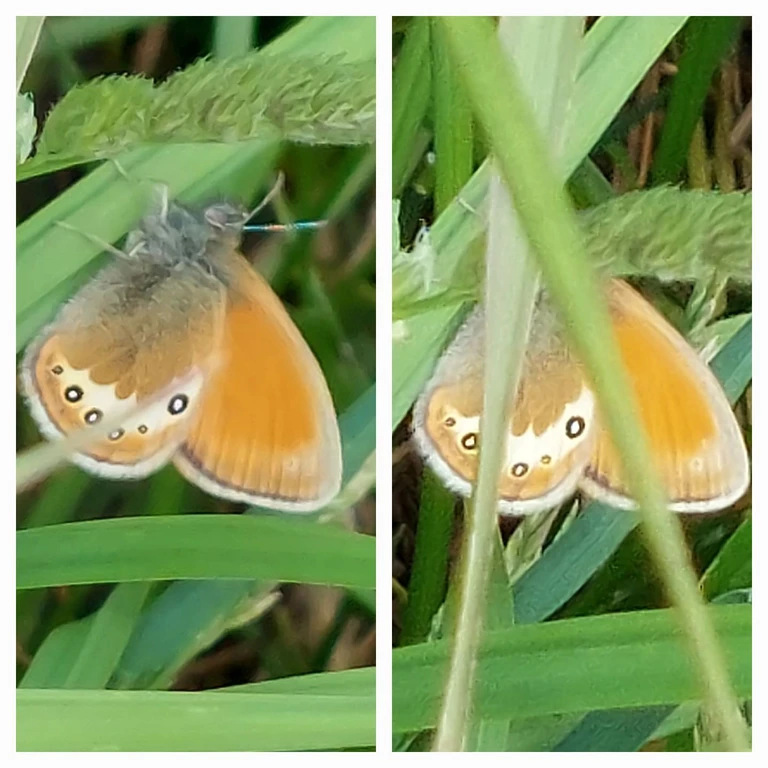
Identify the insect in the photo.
Coenonympha gardetta
